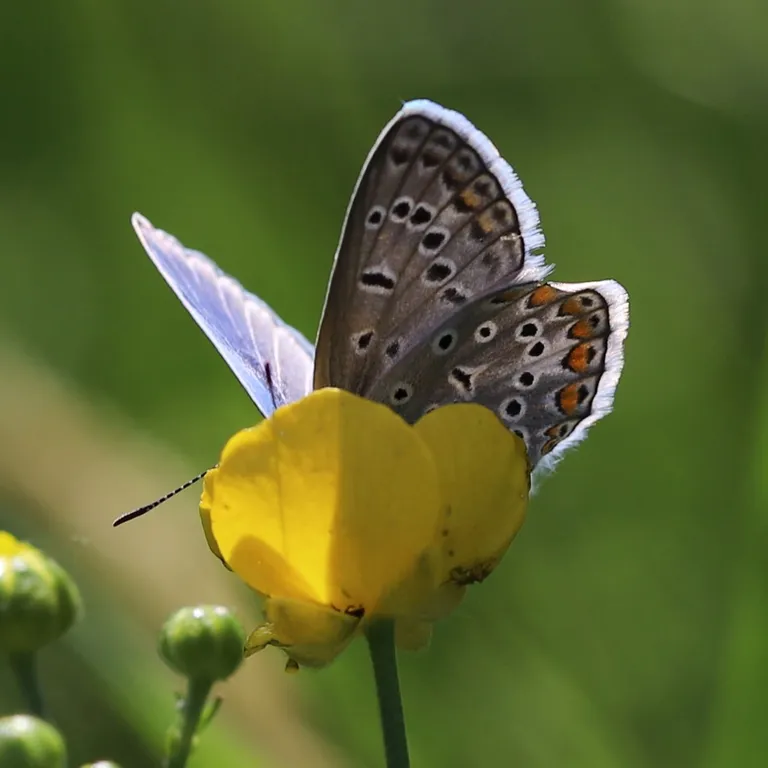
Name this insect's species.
Polyommatus icarus
